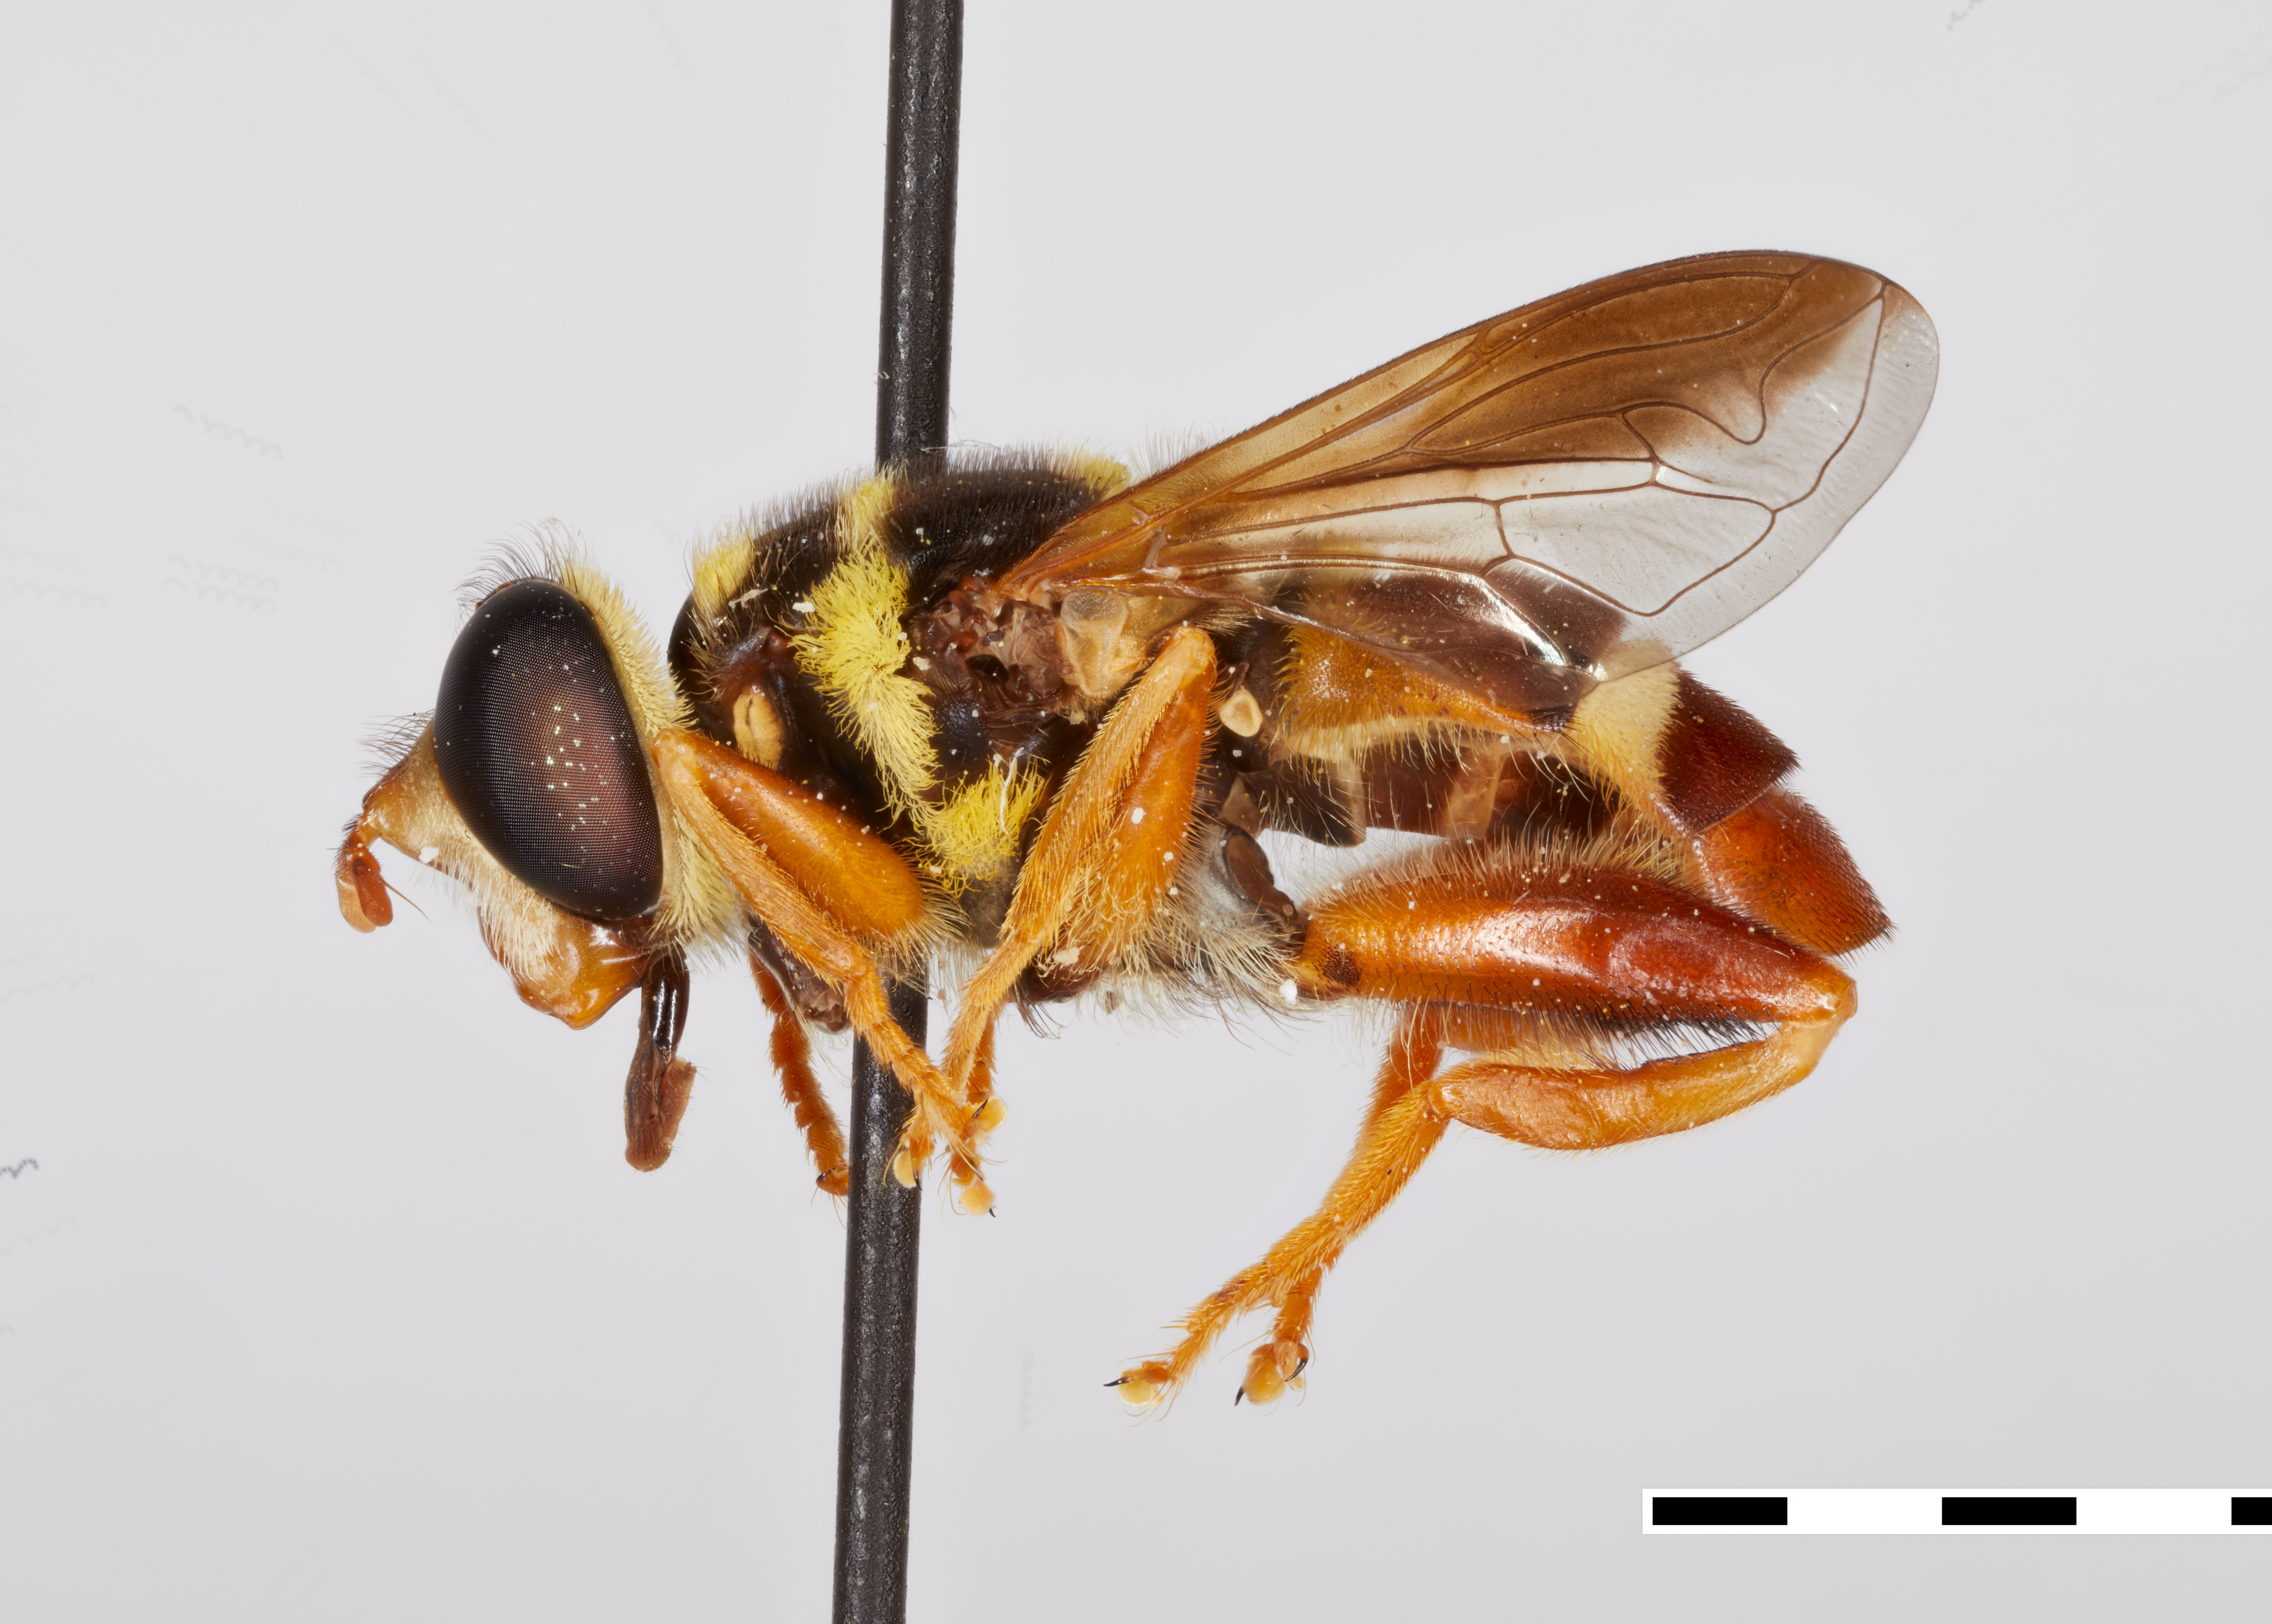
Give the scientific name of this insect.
Meromacrus minuticornis
